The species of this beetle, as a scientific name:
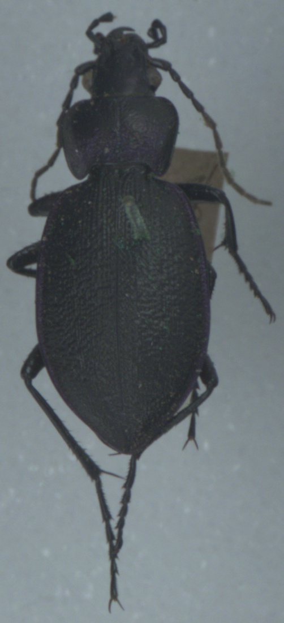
Carabus problematicus
